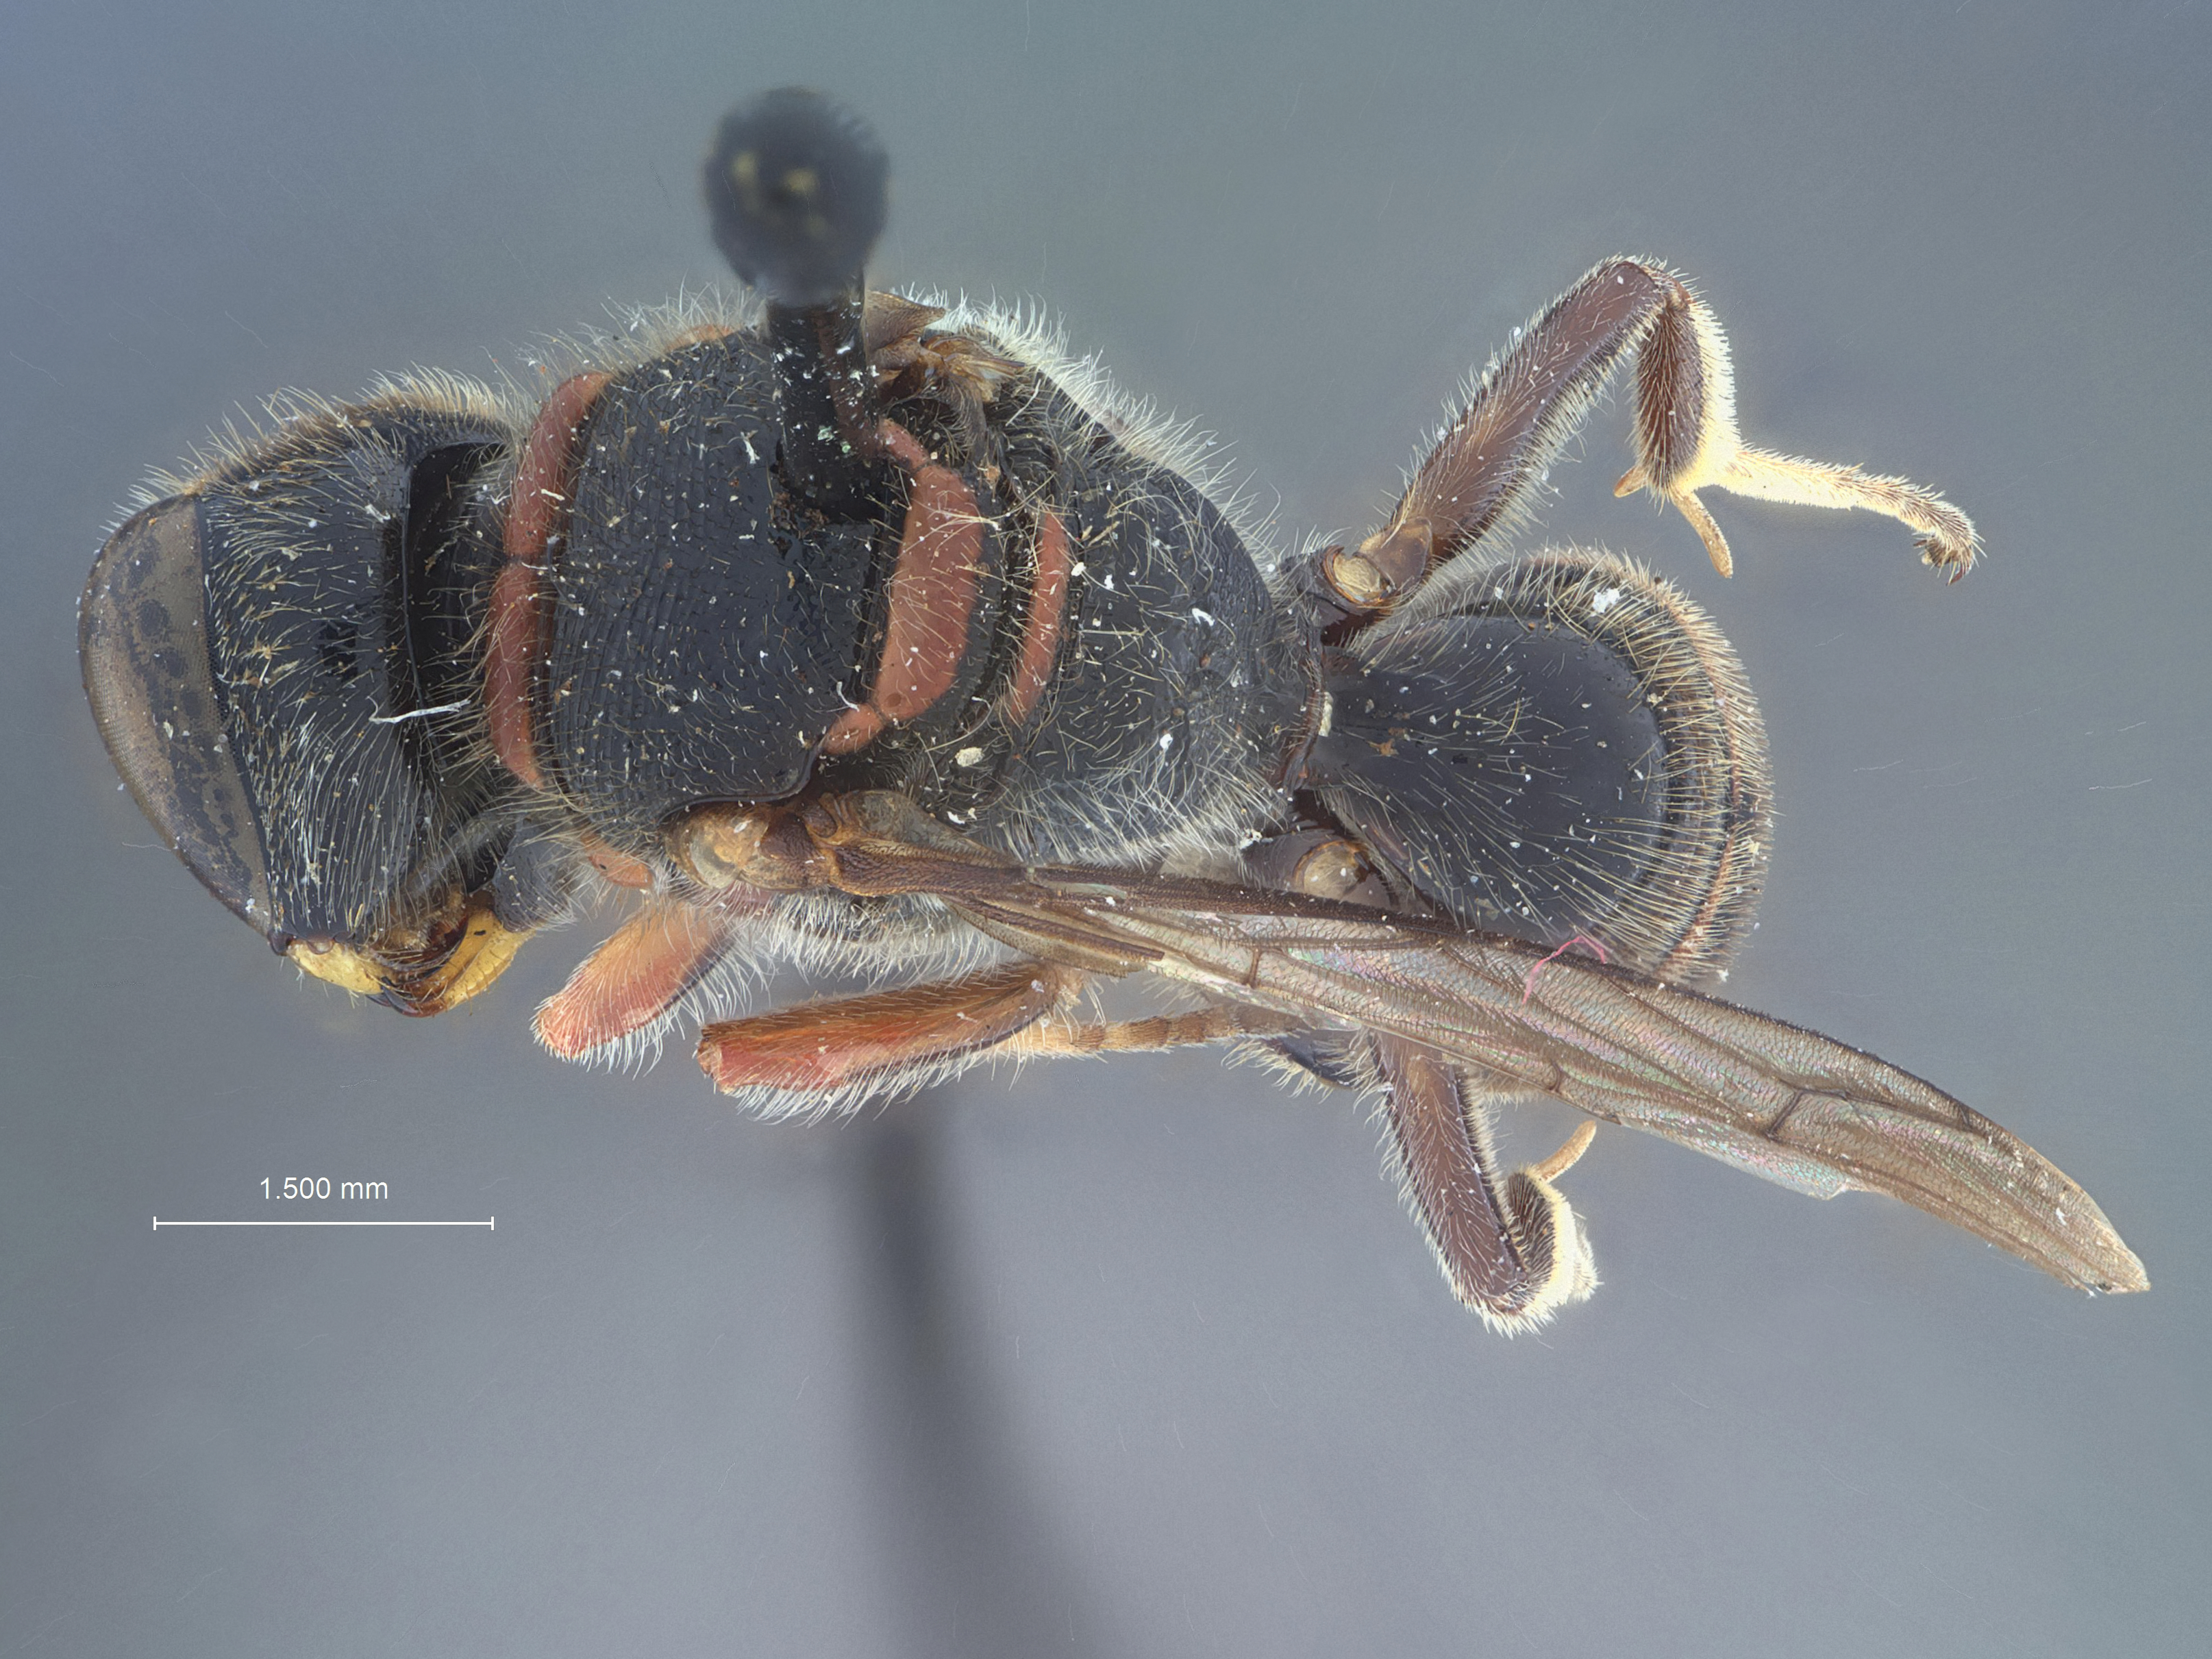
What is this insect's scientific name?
Ectemnius metacrabro
